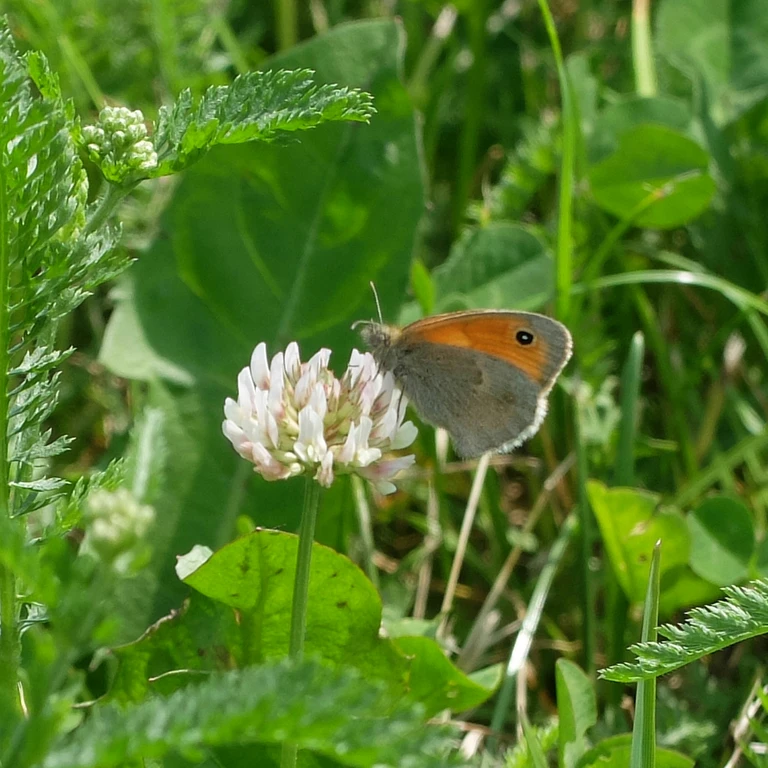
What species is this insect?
Coenonympha pamphilus
